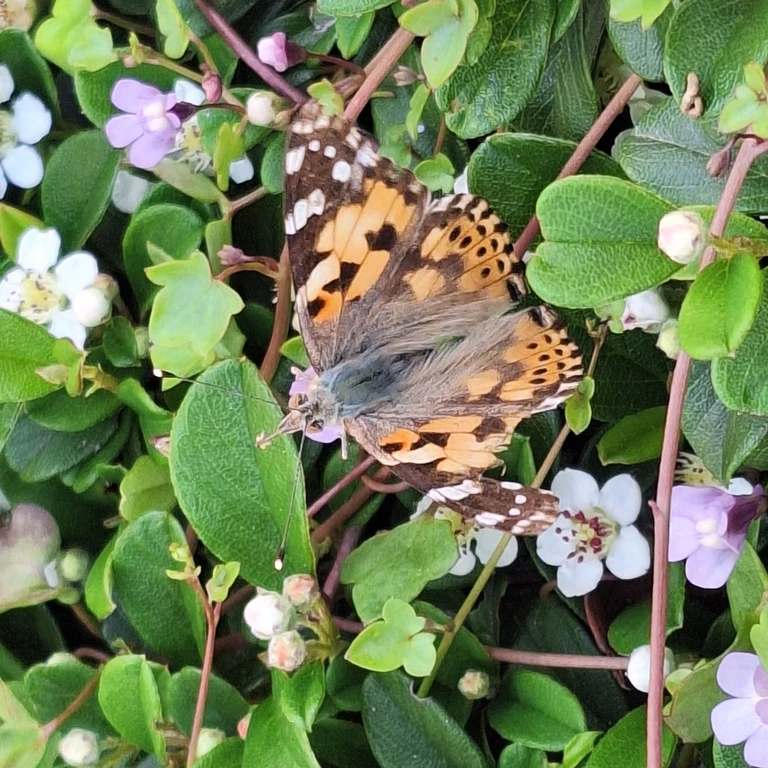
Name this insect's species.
Vanessa cardui
